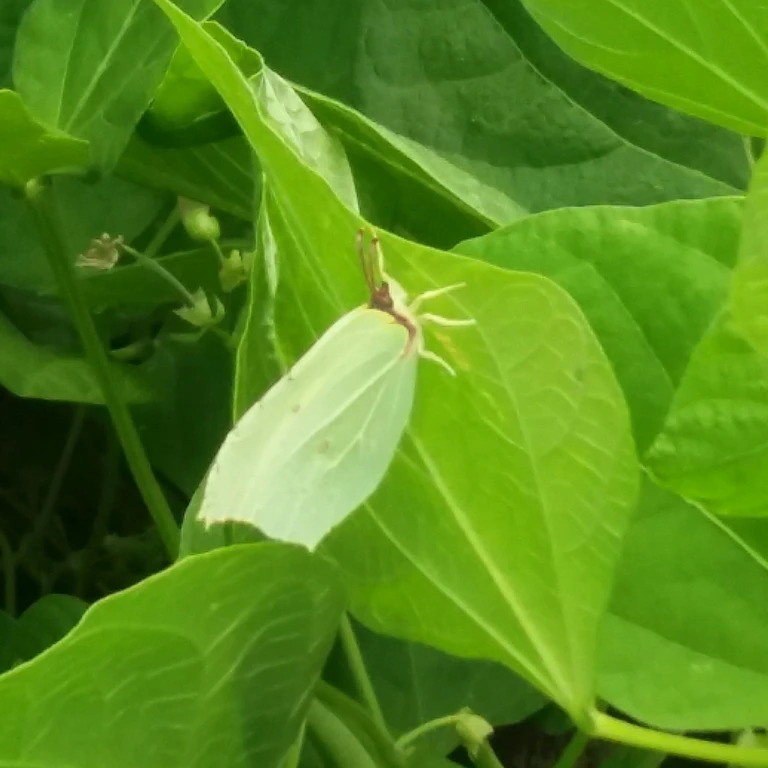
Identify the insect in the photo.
Gonepteryx rhamni
